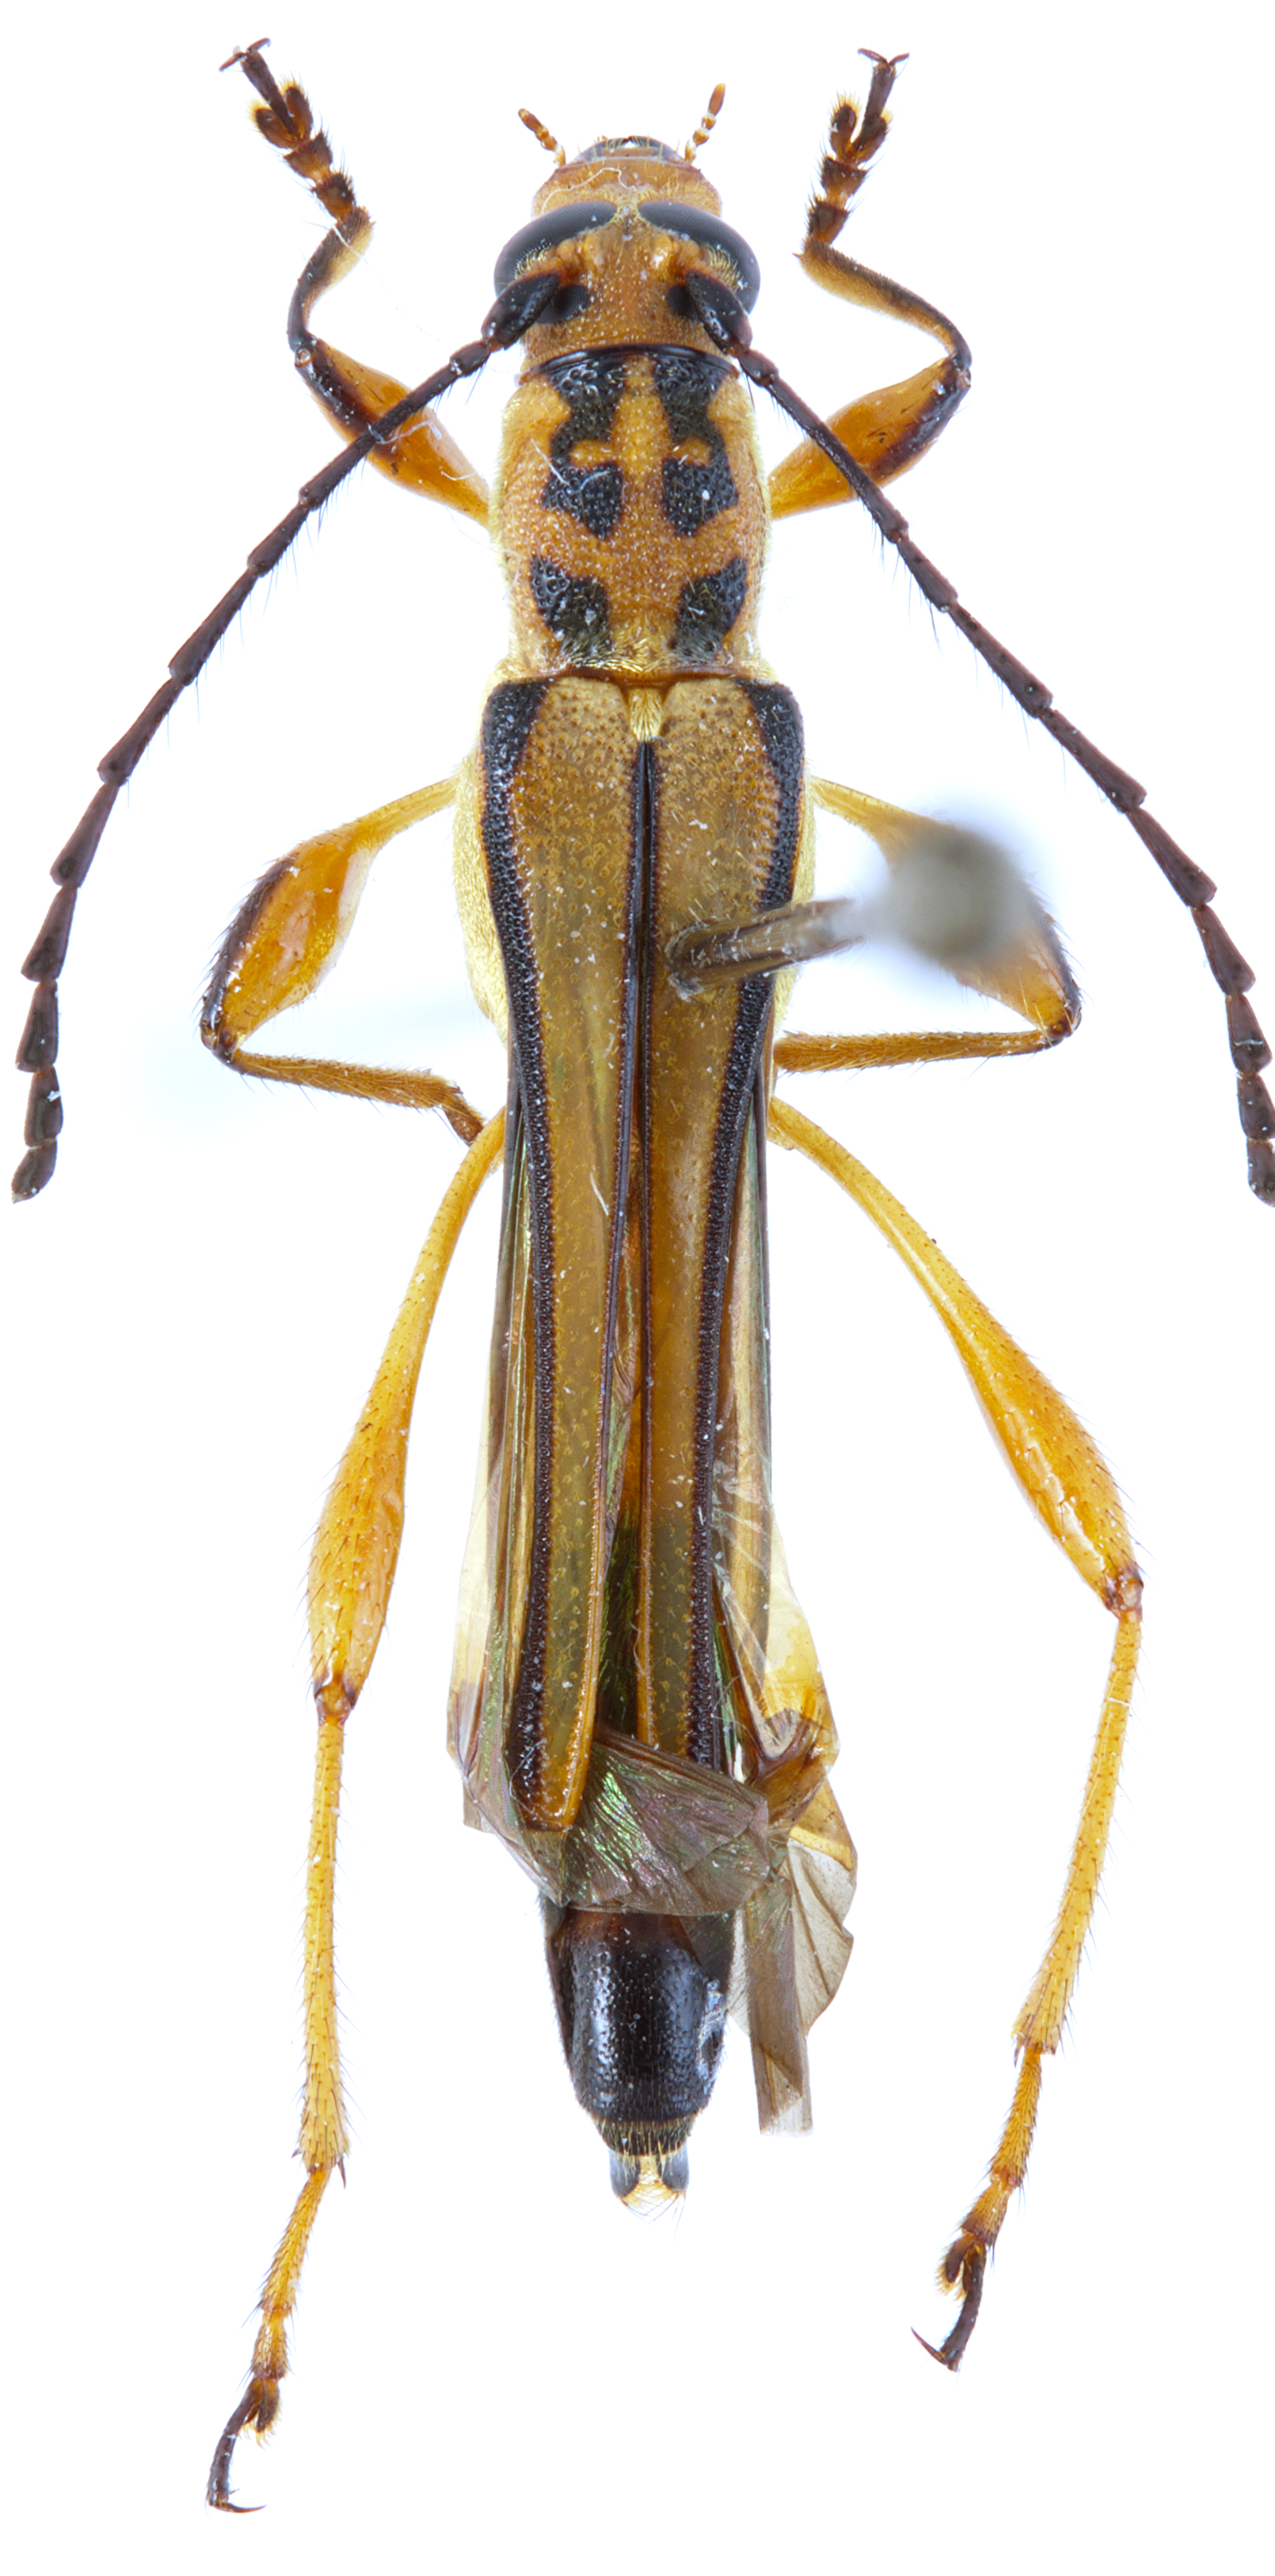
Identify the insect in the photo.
Odontocera chrysostetha
